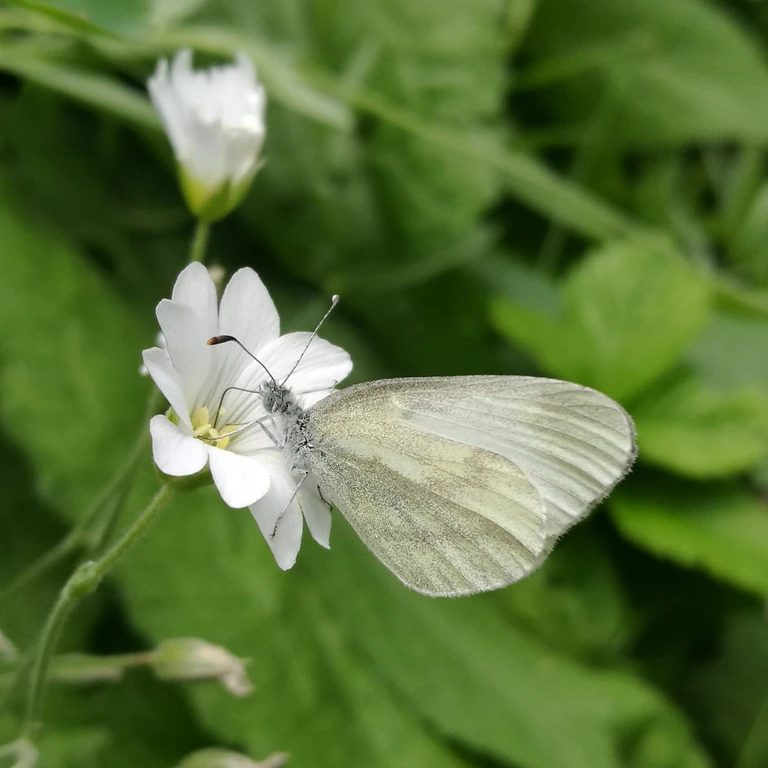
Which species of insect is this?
Leptidea sinapis/juvernica
